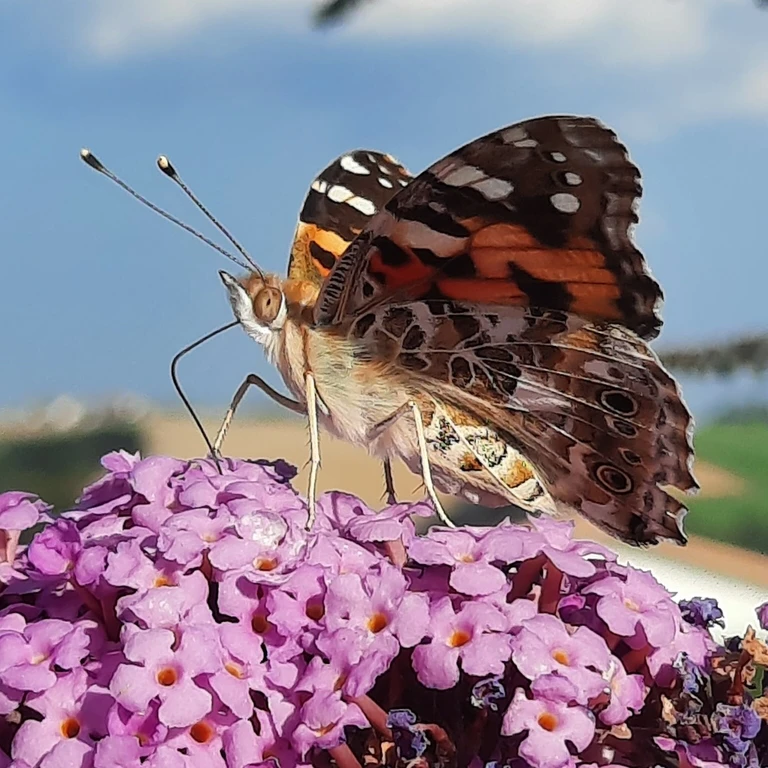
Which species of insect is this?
Vanessa cardui
